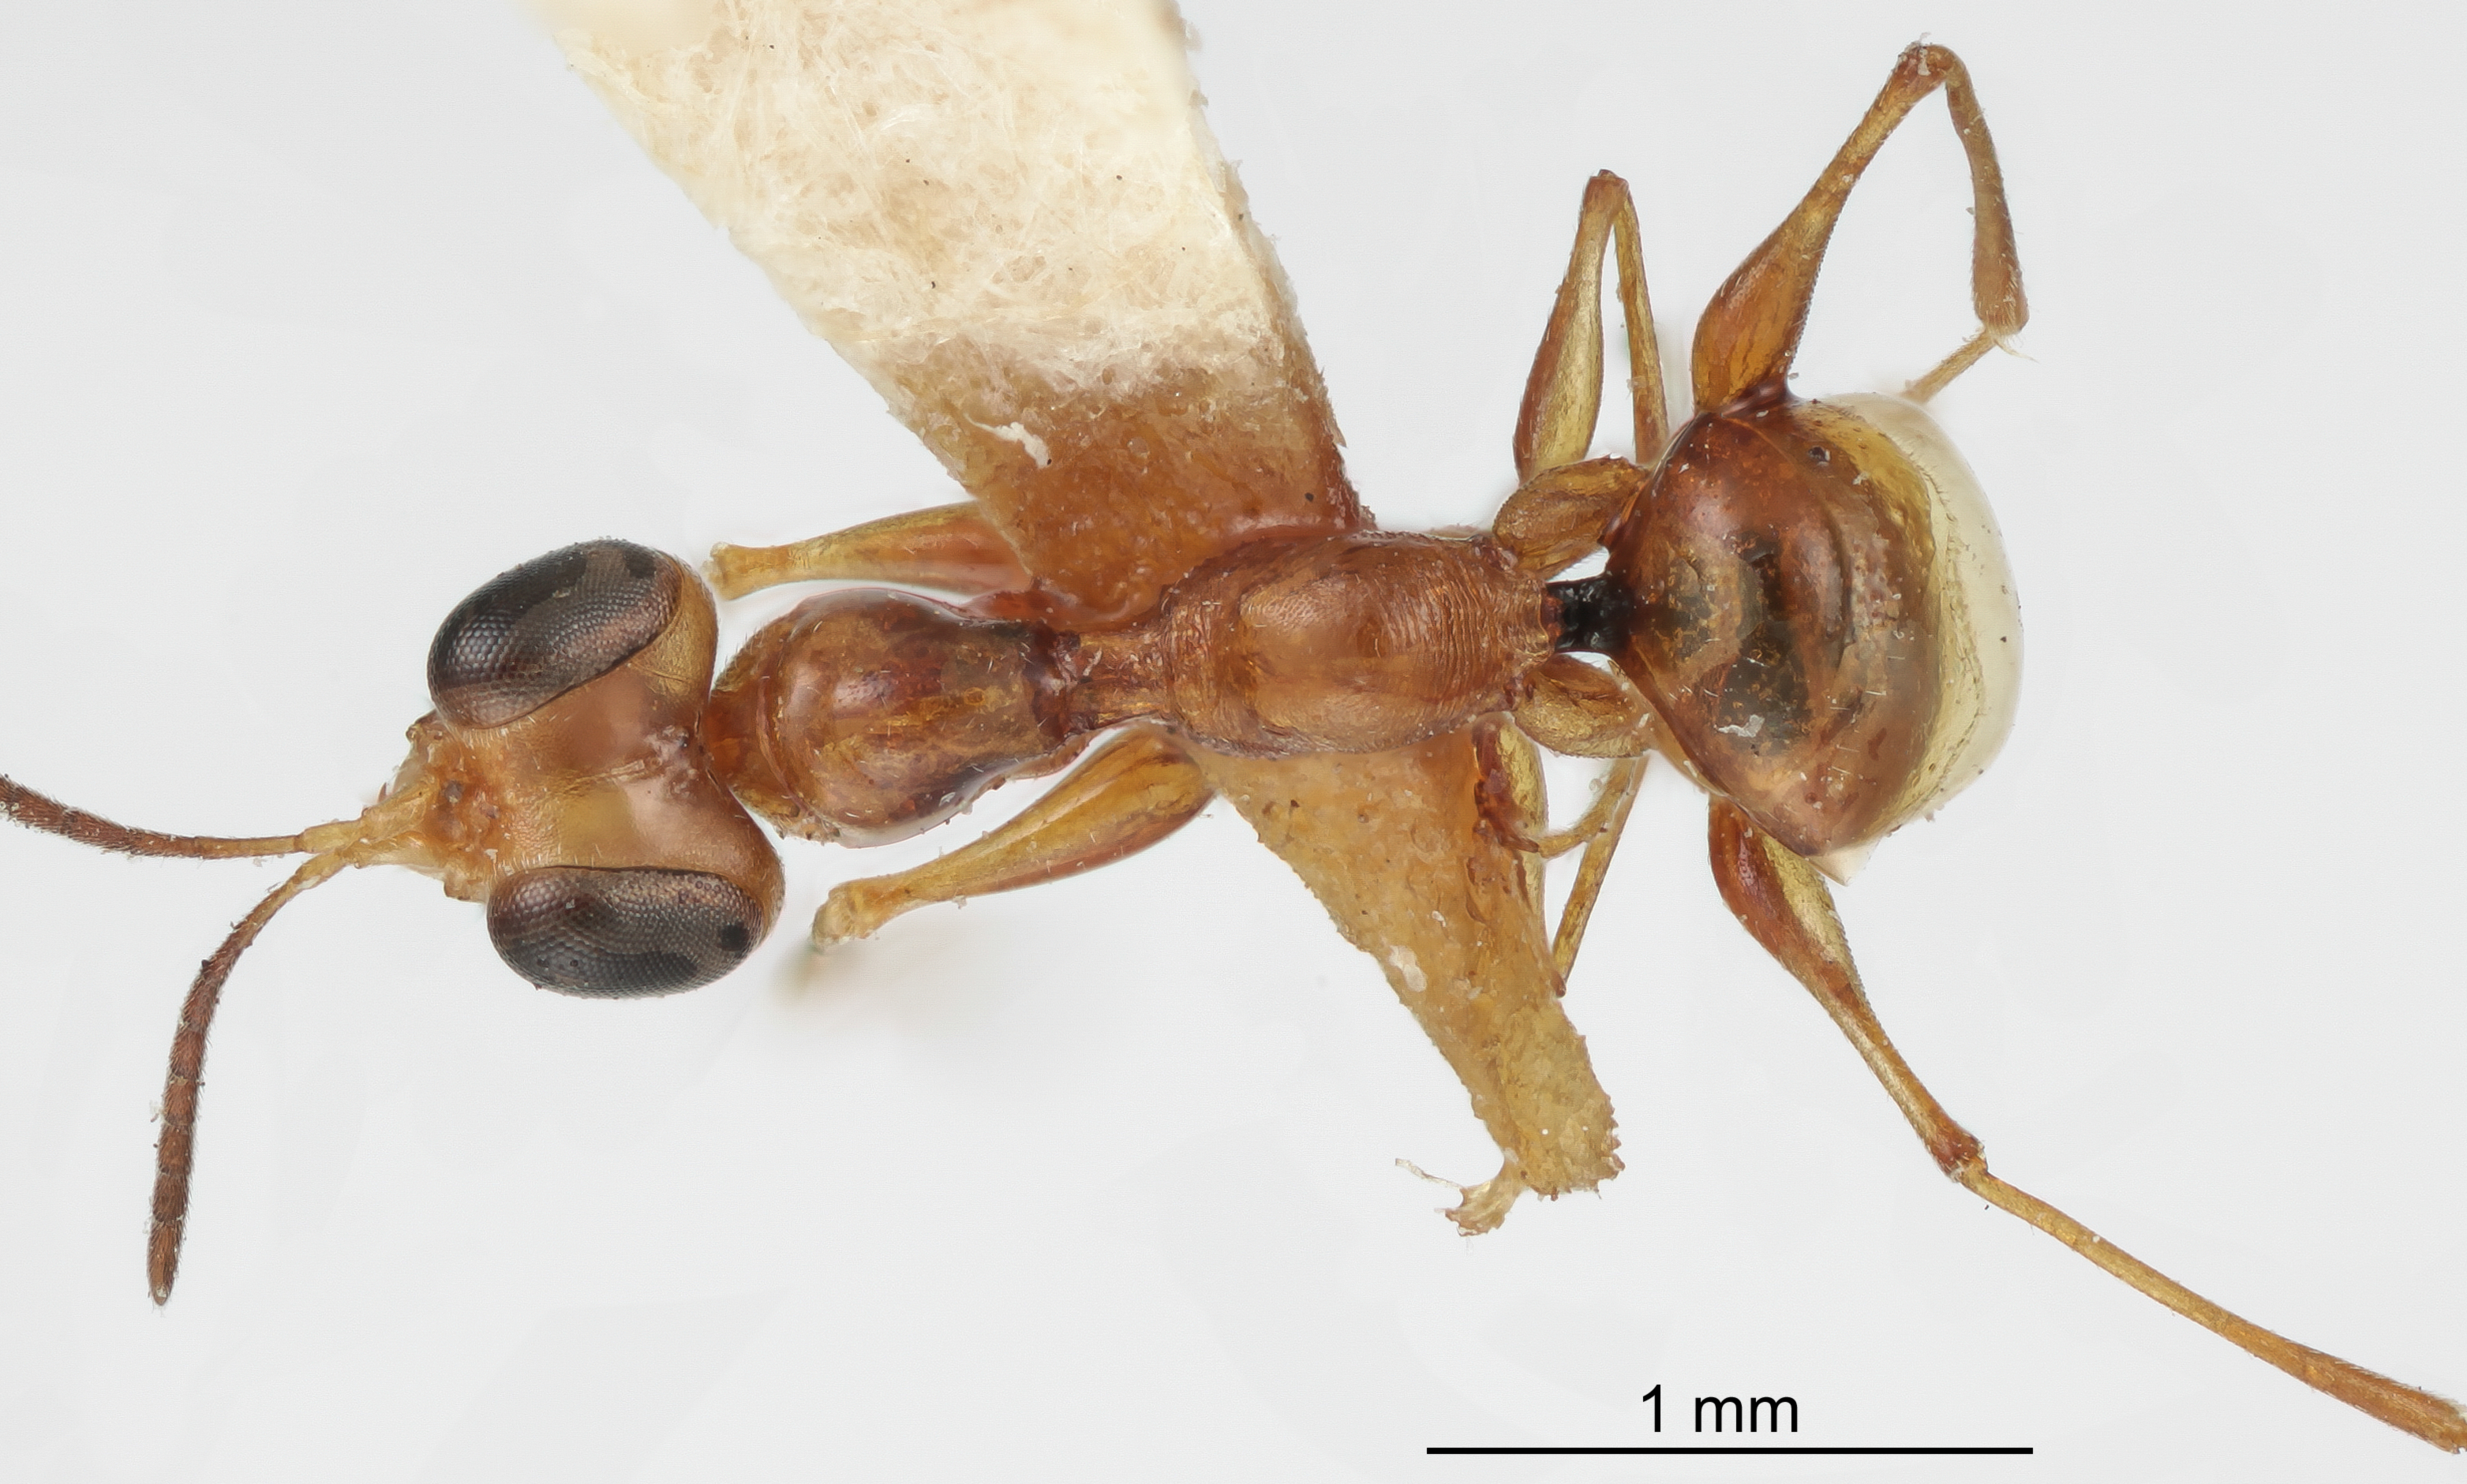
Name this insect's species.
Gonatopus agropyrus
